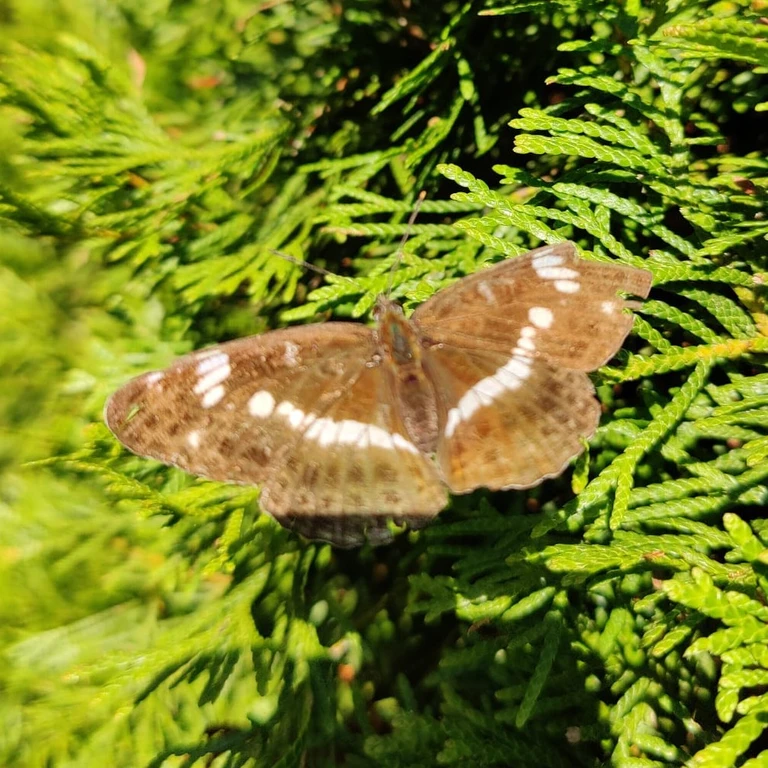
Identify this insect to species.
Limenitis camilla (also Ladoga camilla)
